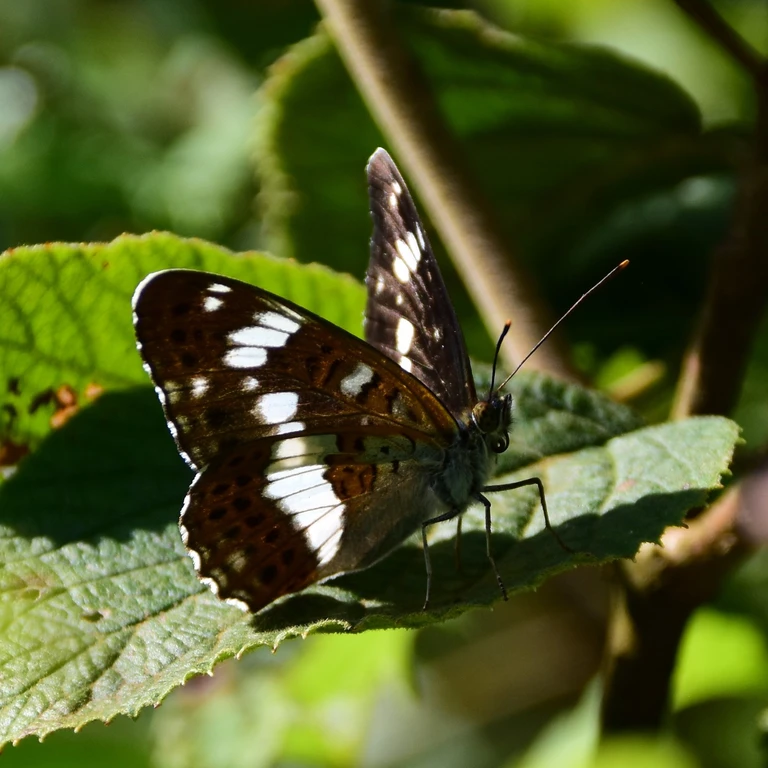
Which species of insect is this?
Limenitis camilla (also Ladoga camilla)
